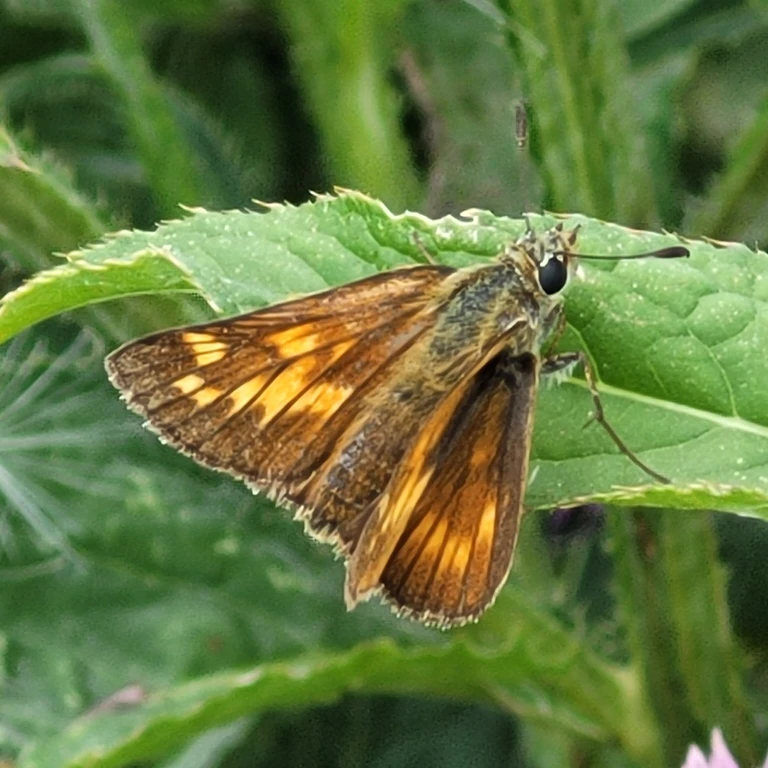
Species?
Ochlodes sylvanus (also Ochlodes venata)
